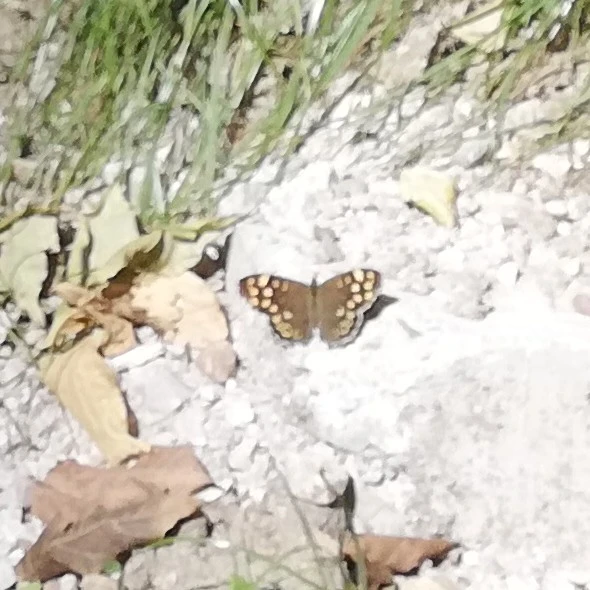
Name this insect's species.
Pararge aegeria
